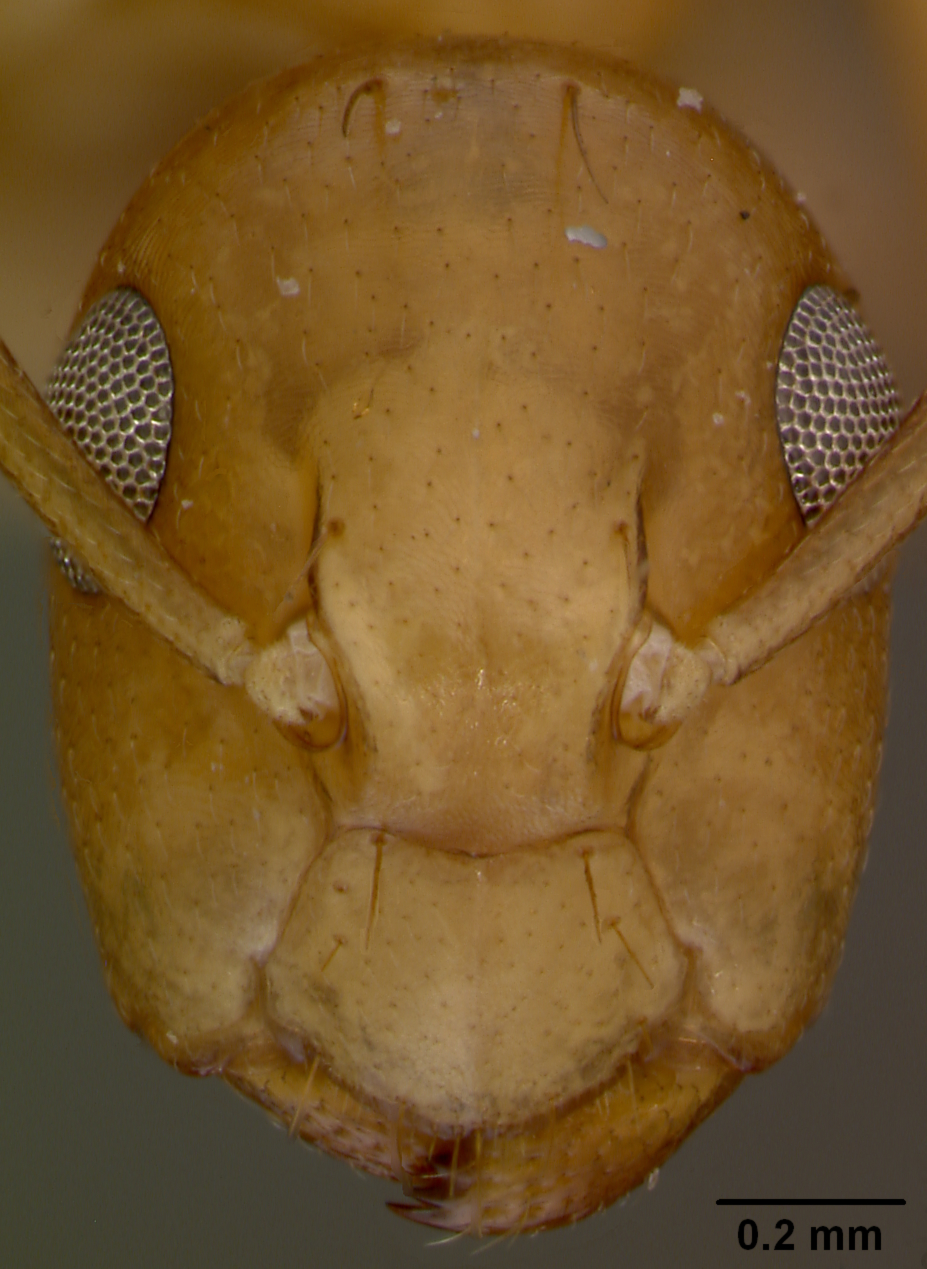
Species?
Camponotus janus
